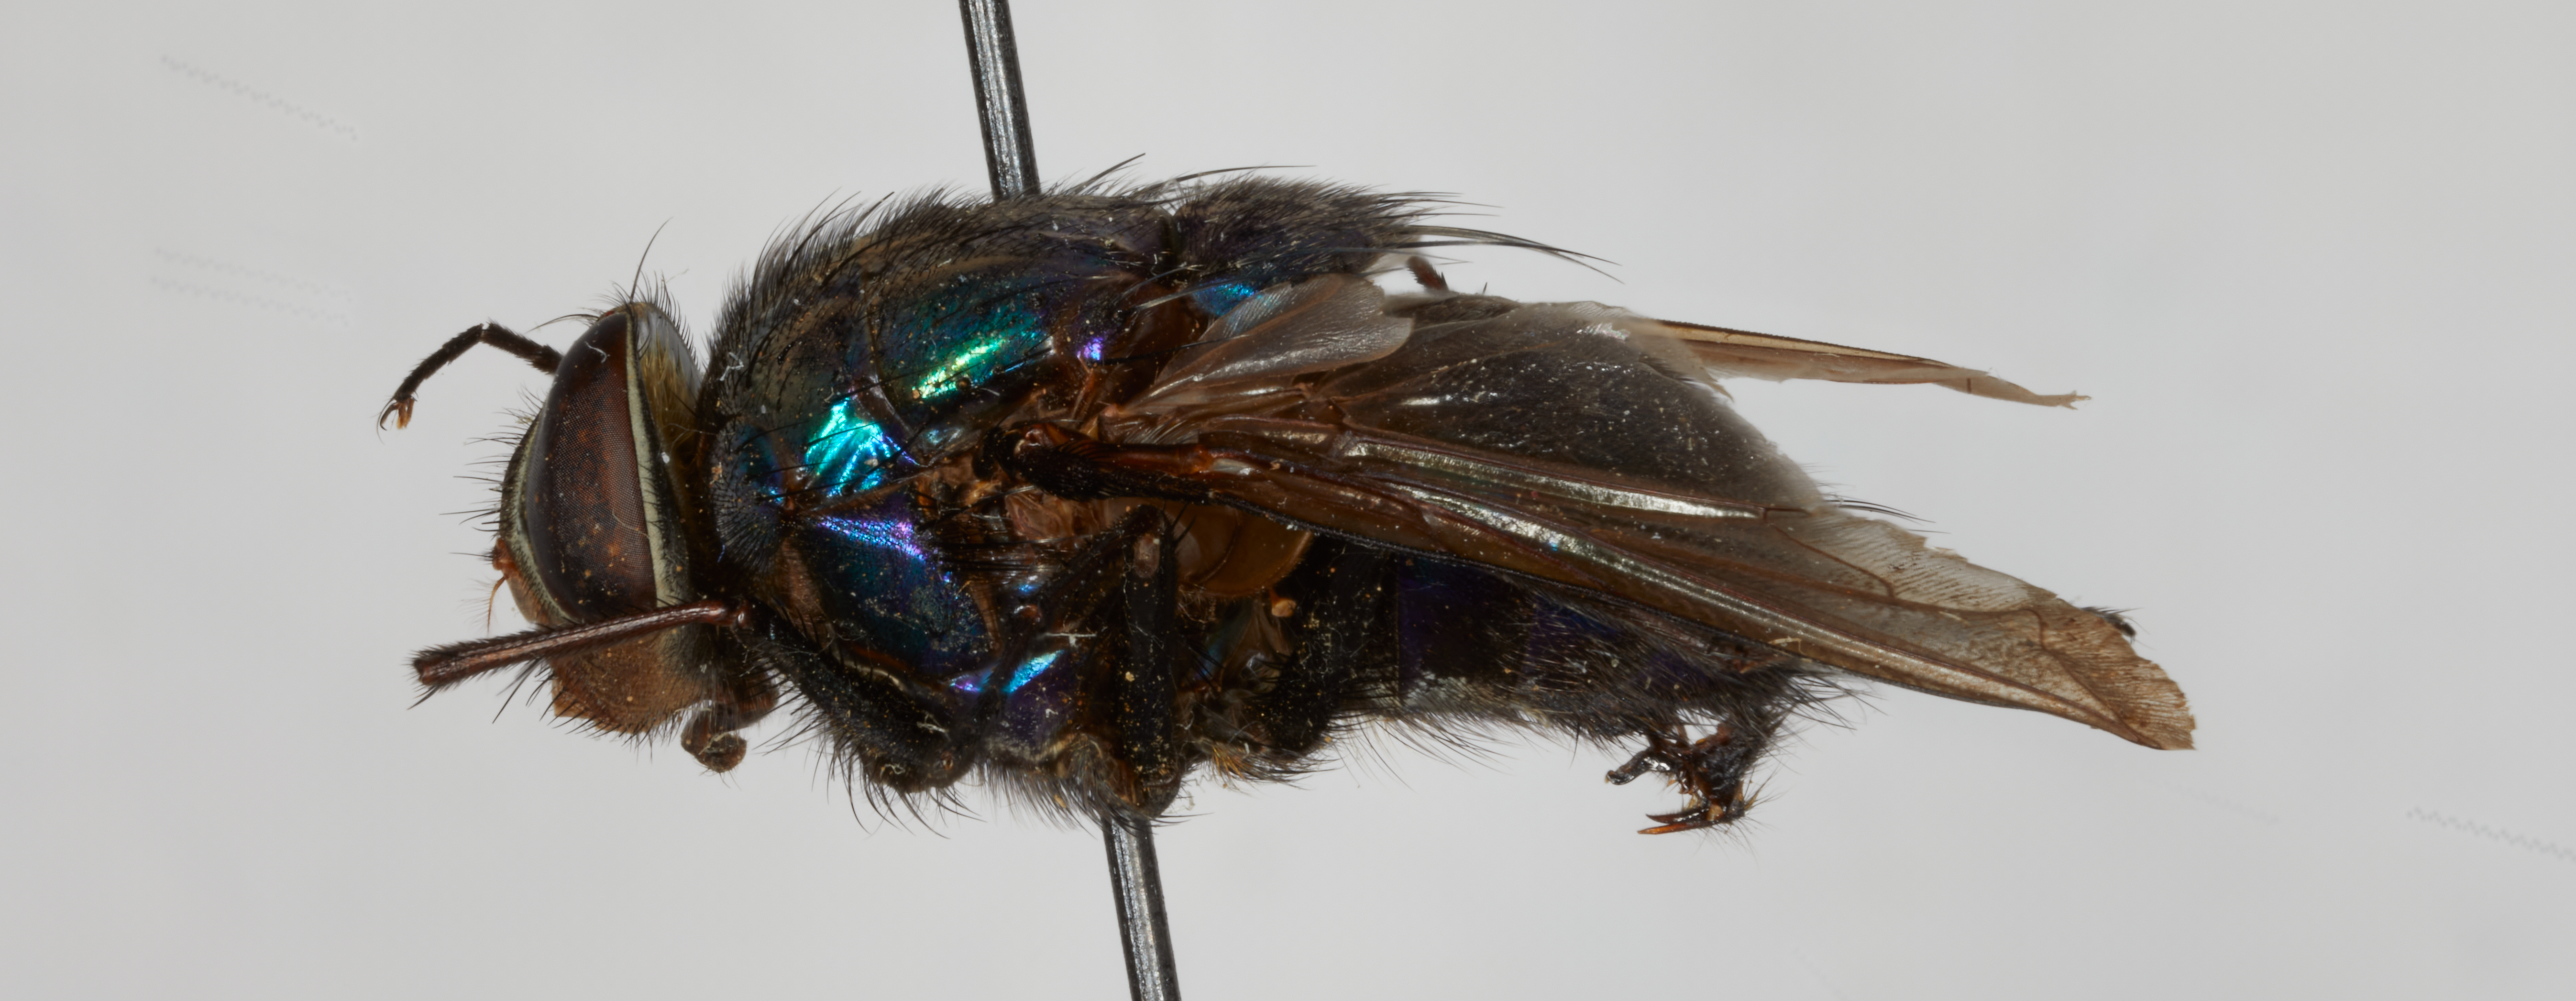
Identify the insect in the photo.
Isomyia perisi
